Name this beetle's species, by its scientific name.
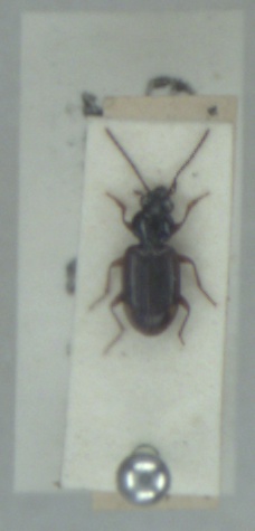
Bembidion lunulatum
